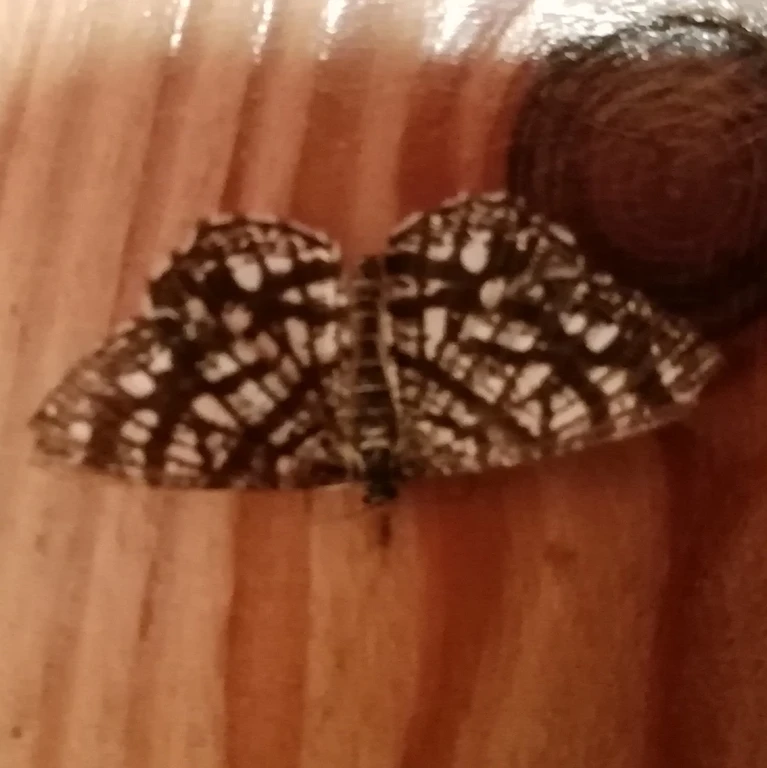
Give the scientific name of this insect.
Chiasmia clathrata
